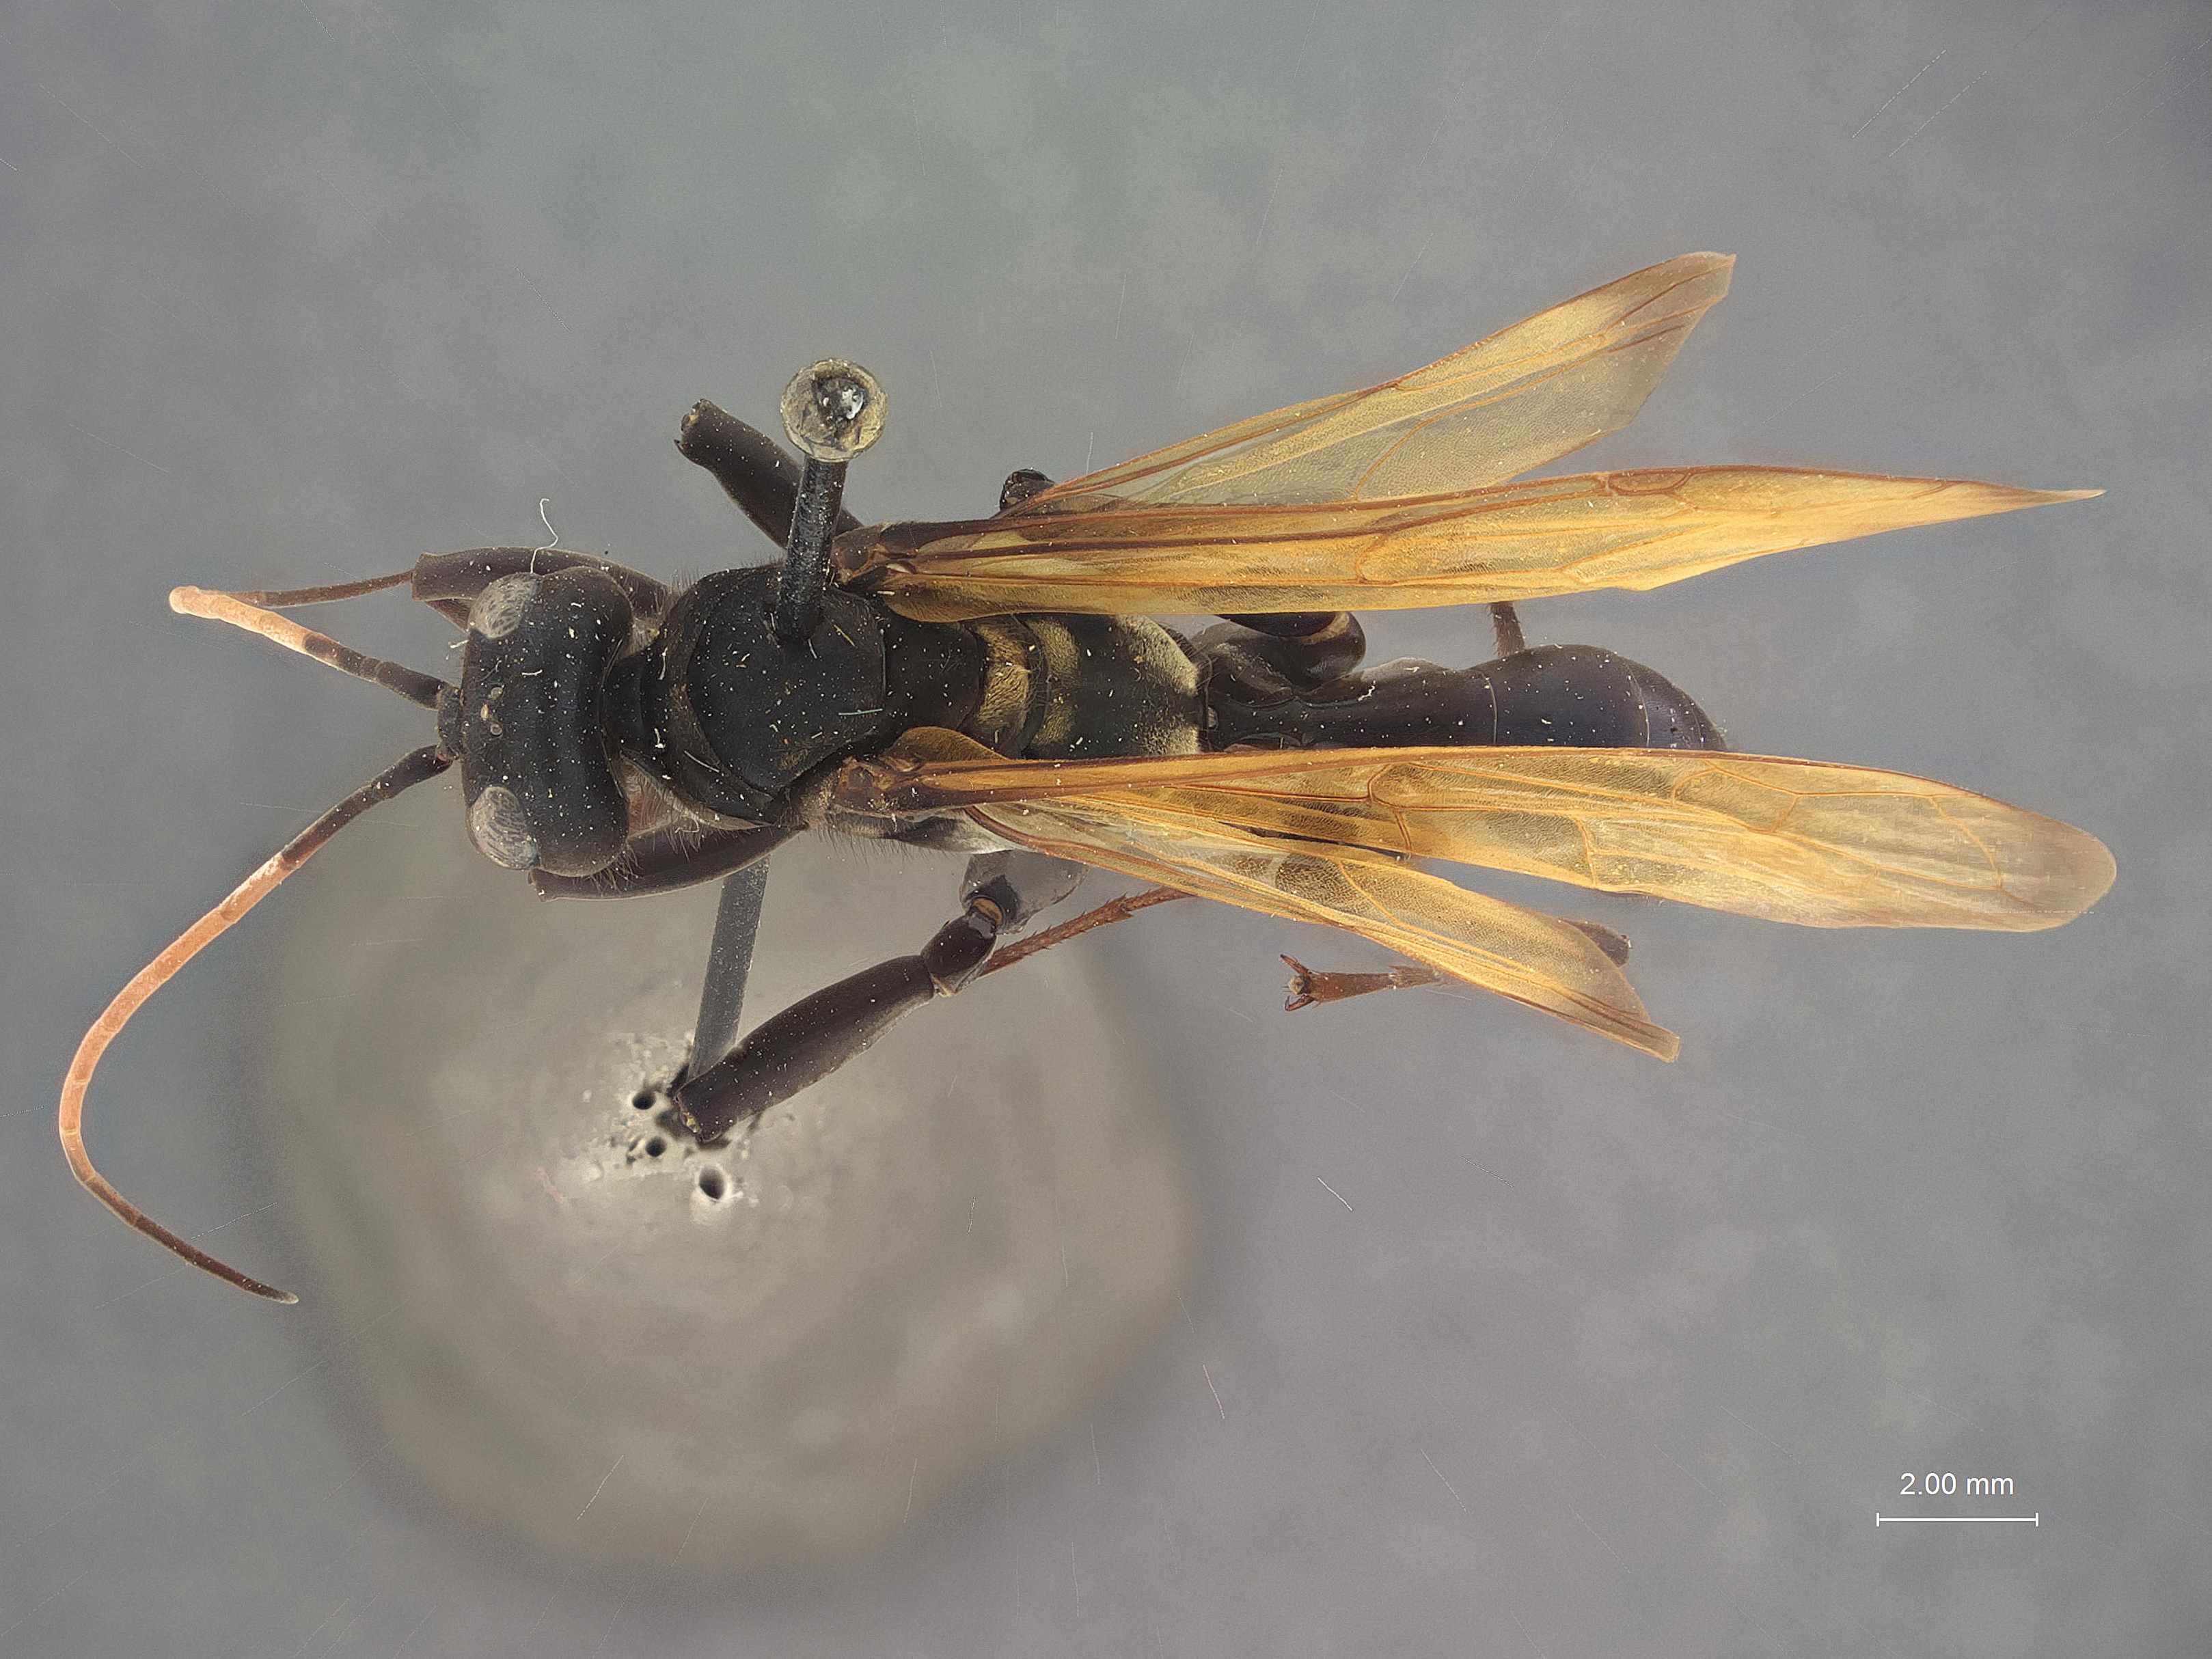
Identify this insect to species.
Phanochilus splendens
